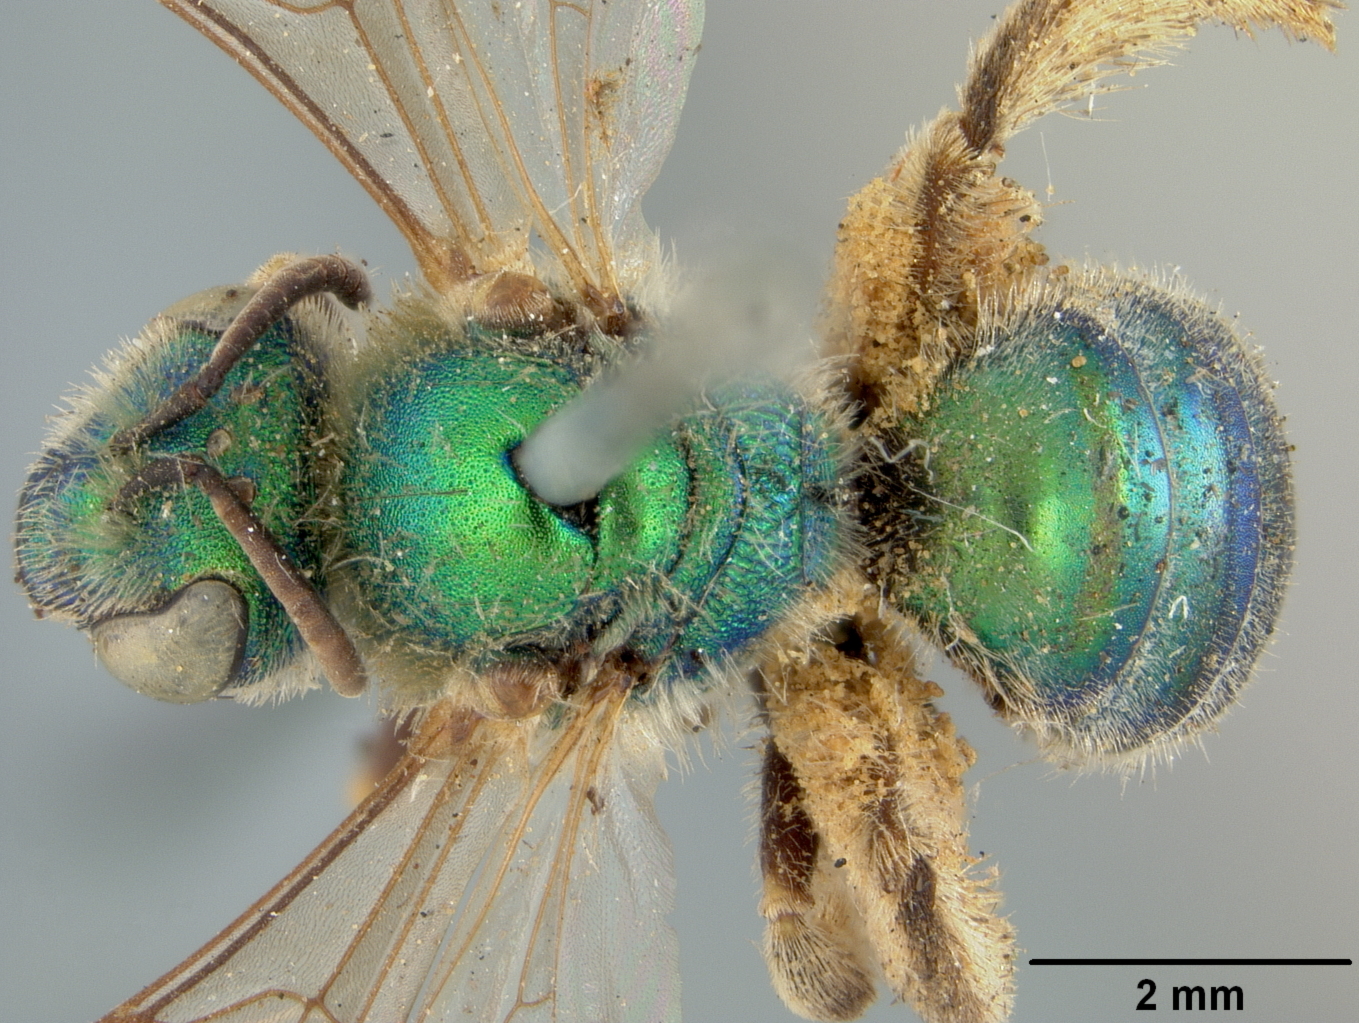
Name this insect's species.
Agapostemon texanus
